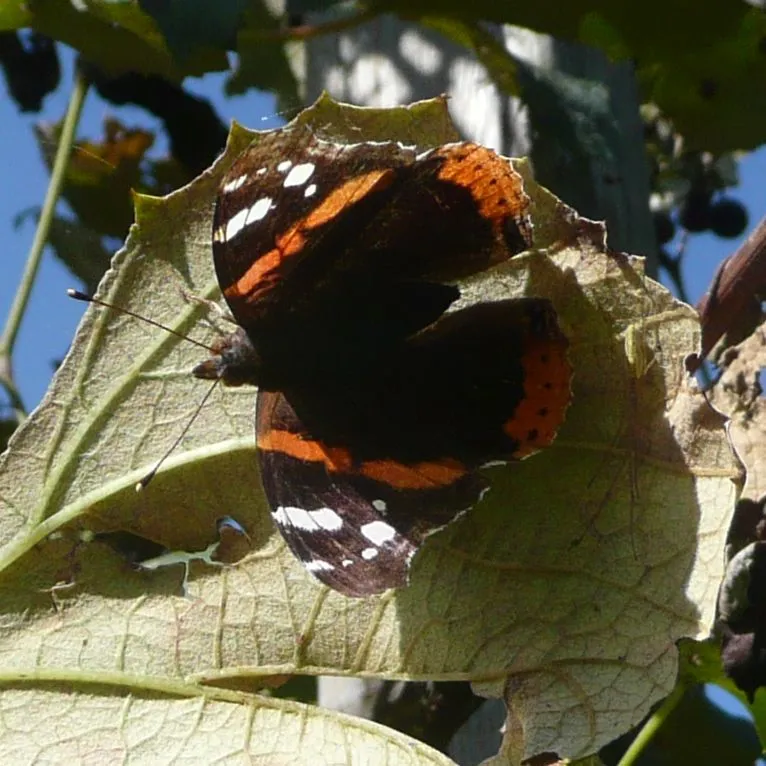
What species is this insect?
Vanessa atalanta
